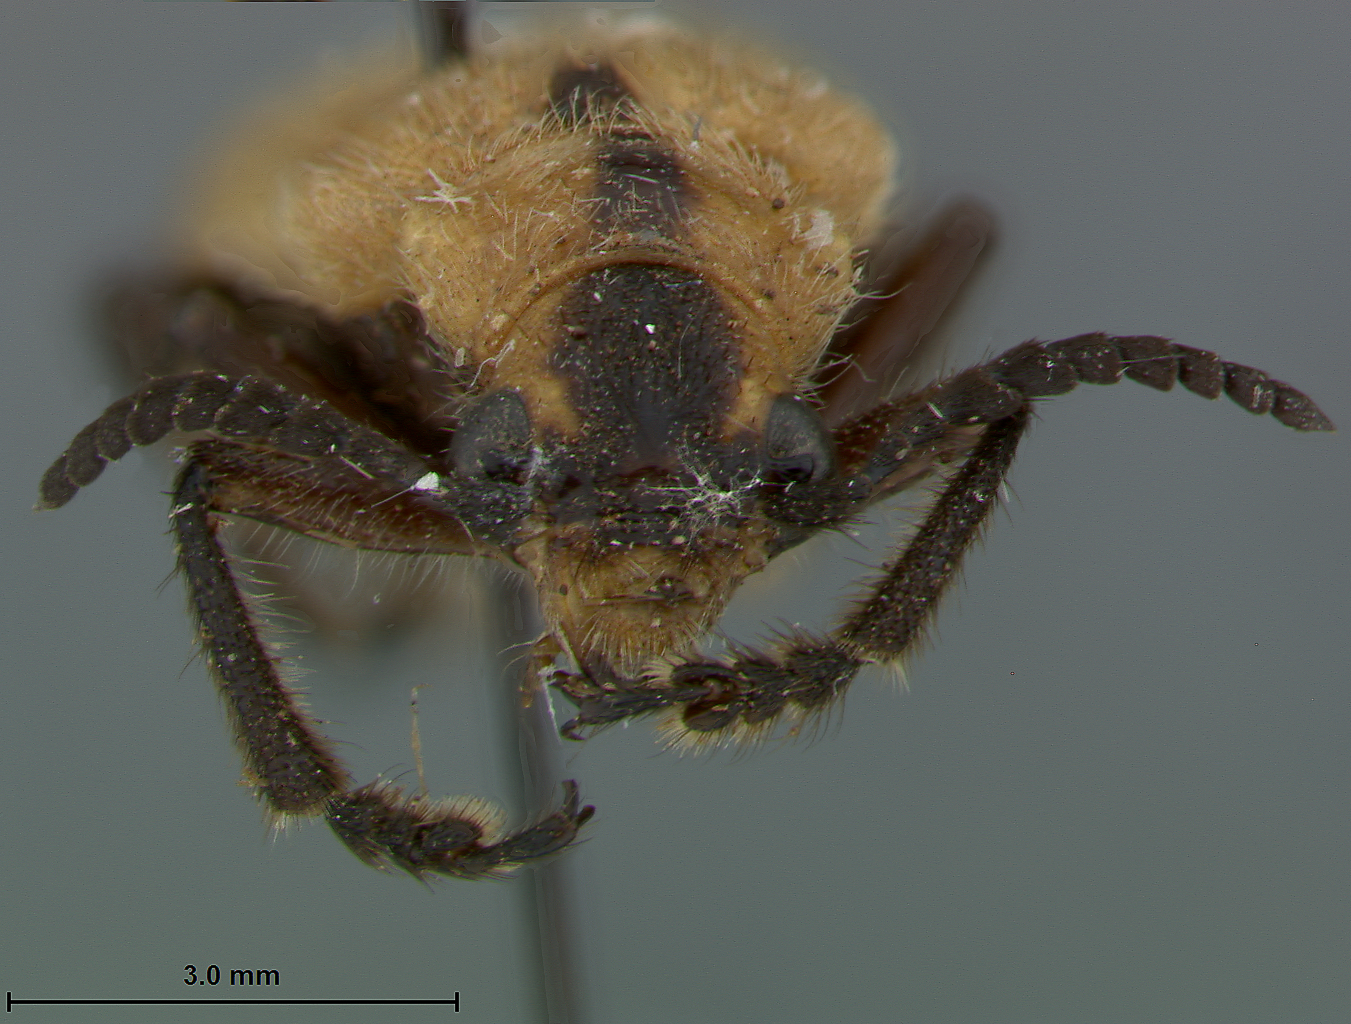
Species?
Kuilua ertli
